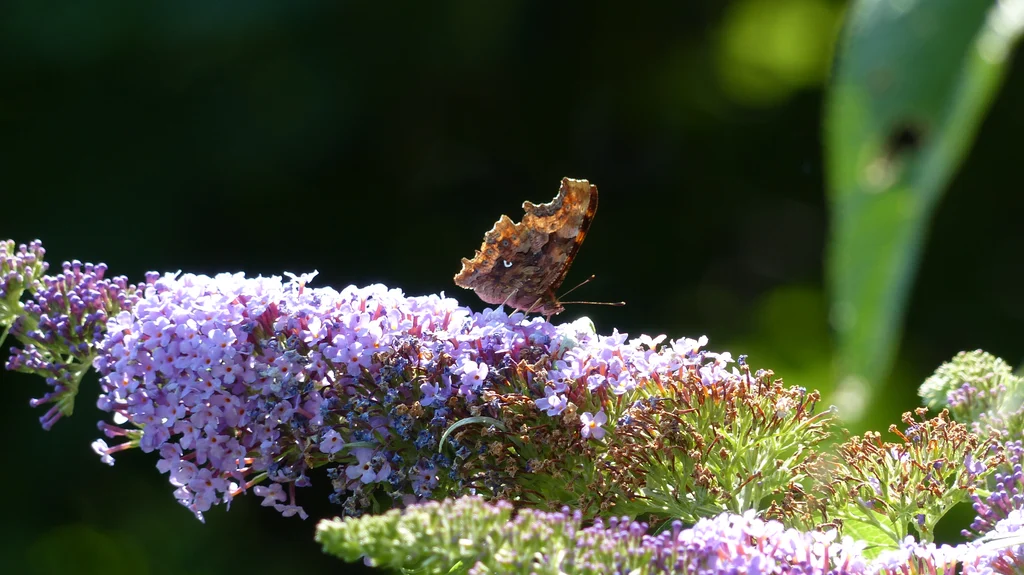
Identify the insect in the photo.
Polygonia c-album
